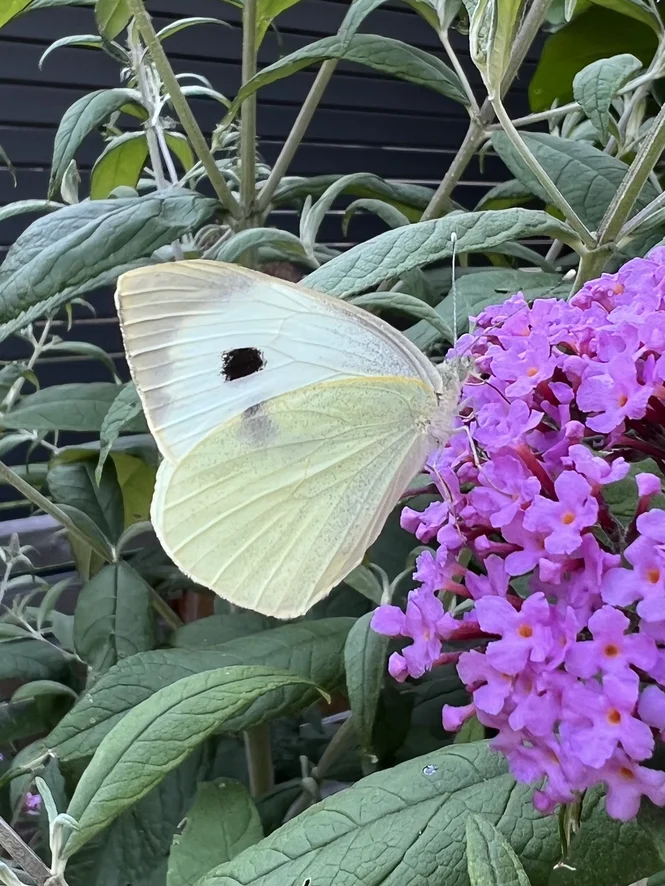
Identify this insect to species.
Pieris brassicae
